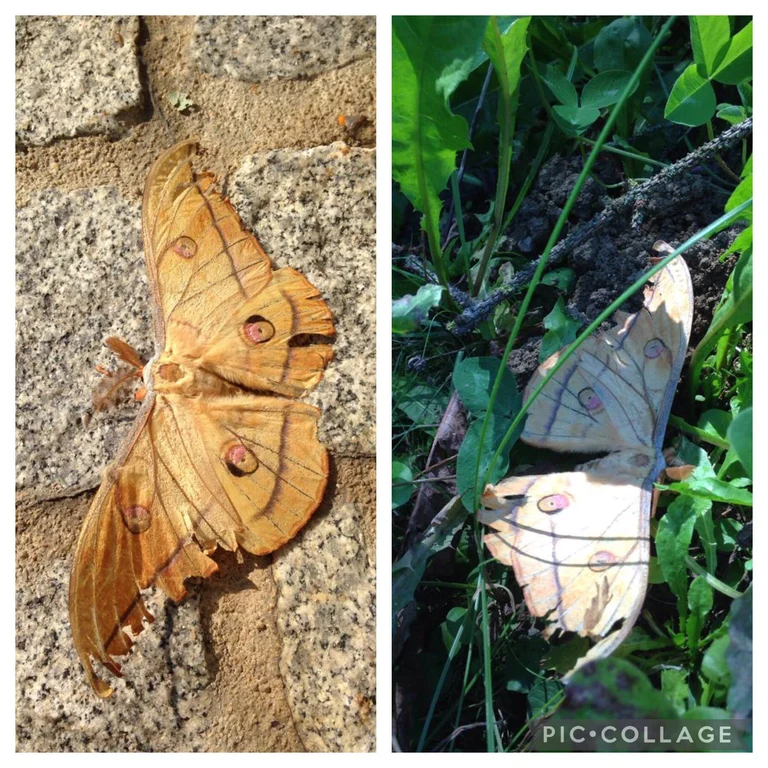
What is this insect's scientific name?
Antheraea yamamai
